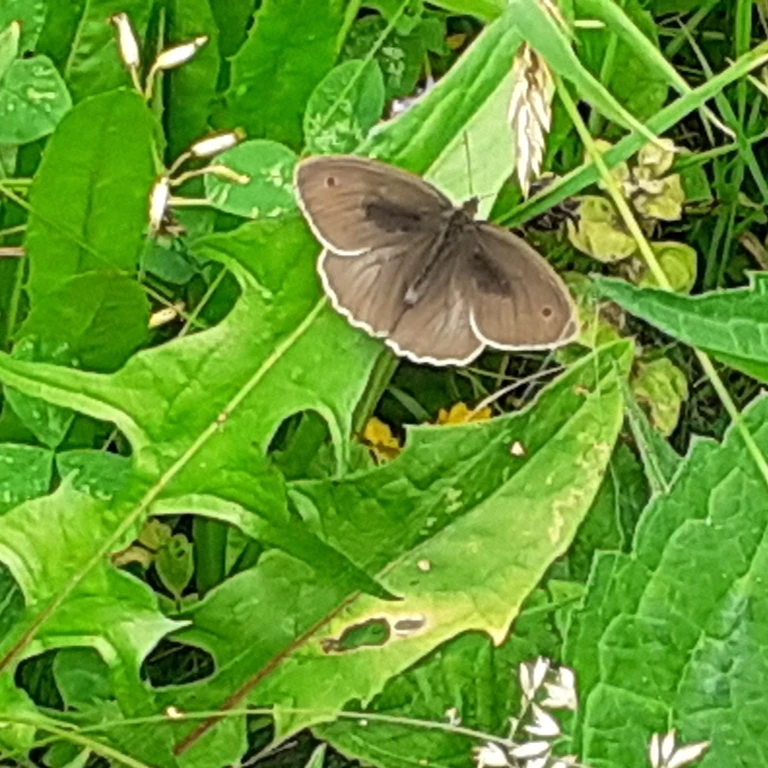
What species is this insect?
Maniola jurtina
